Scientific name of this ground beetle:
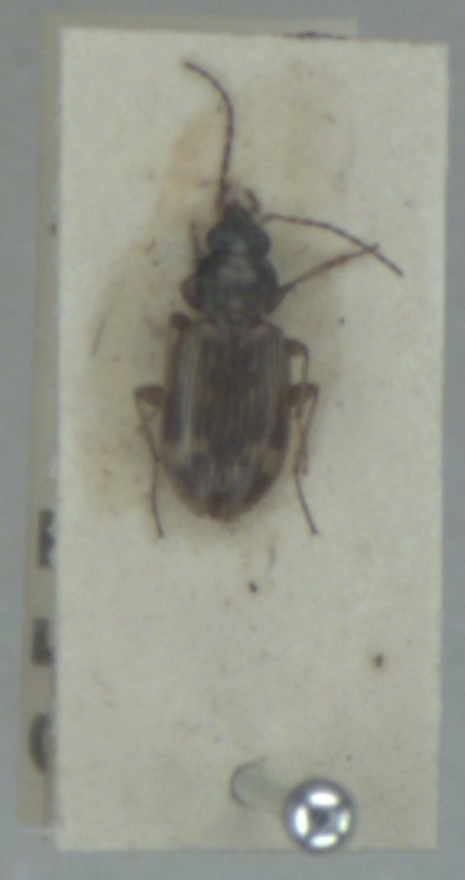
Bembidion dentellum
